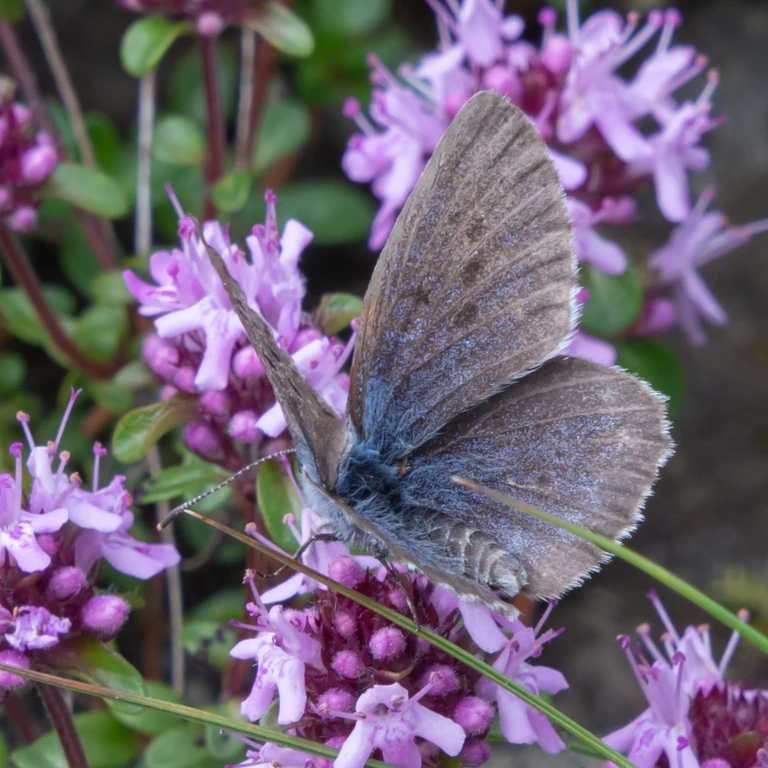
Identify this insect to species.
Phengaris arion (also Maculinea arion)
